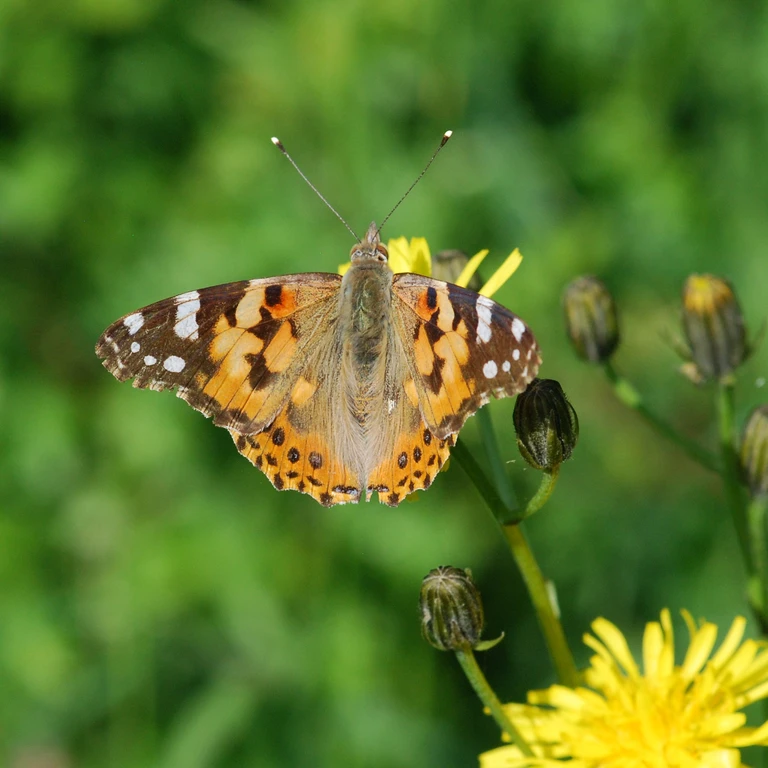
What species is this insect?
Vanessa cardui
